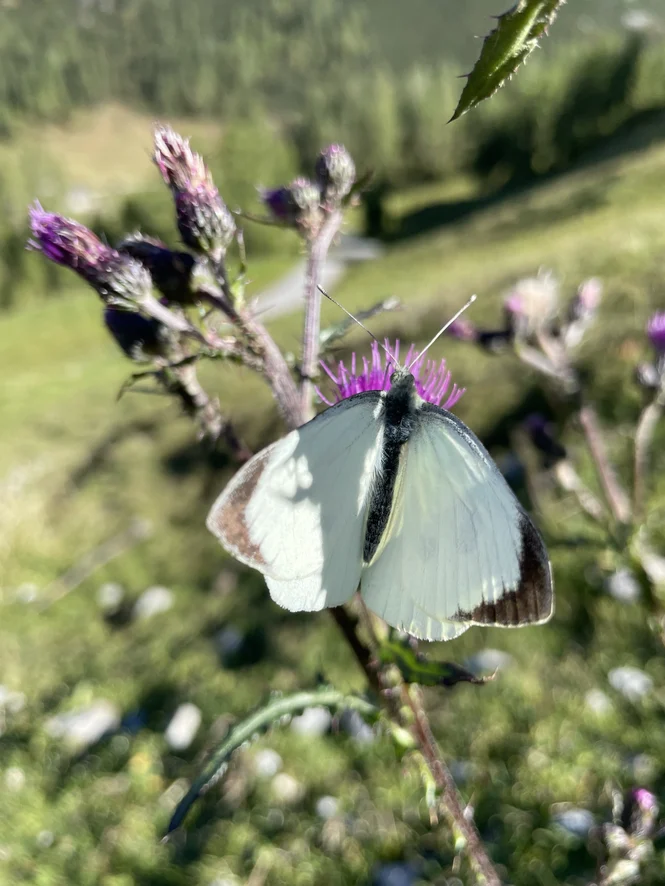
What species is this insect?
Pieris brassicae
